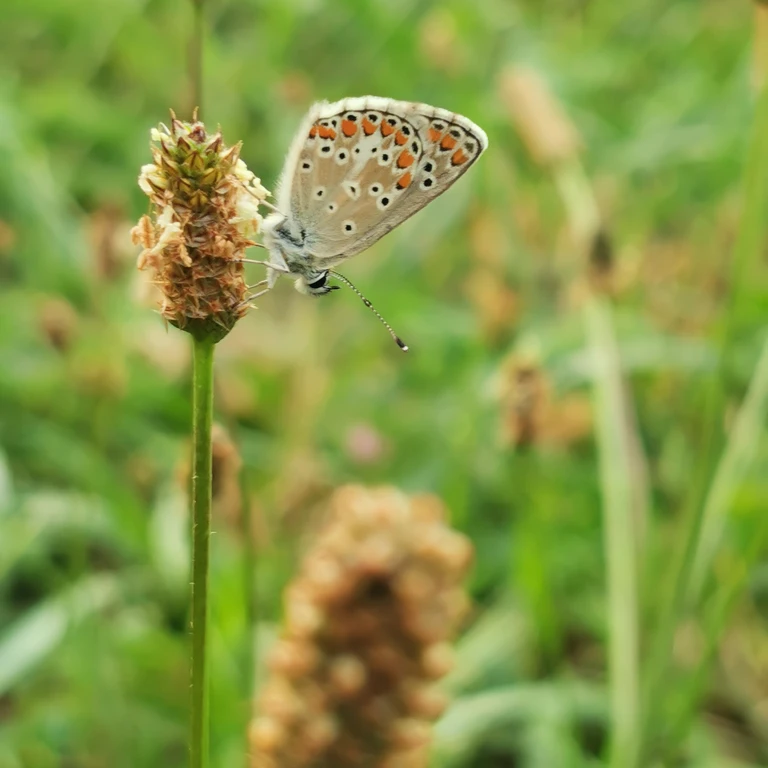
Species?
Aricia agestis/artaxerxes
